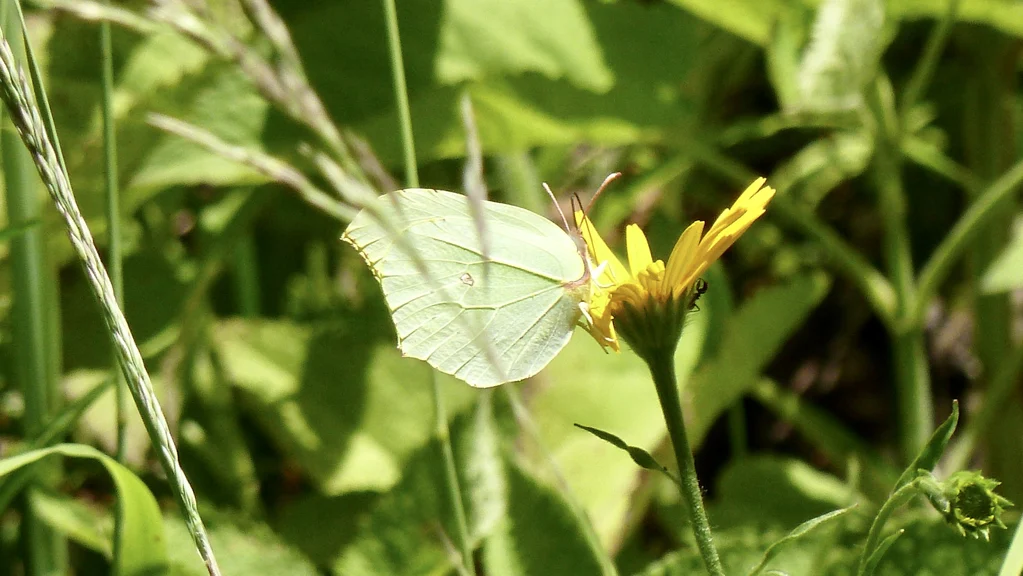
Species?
Gonepteryx rhamni
